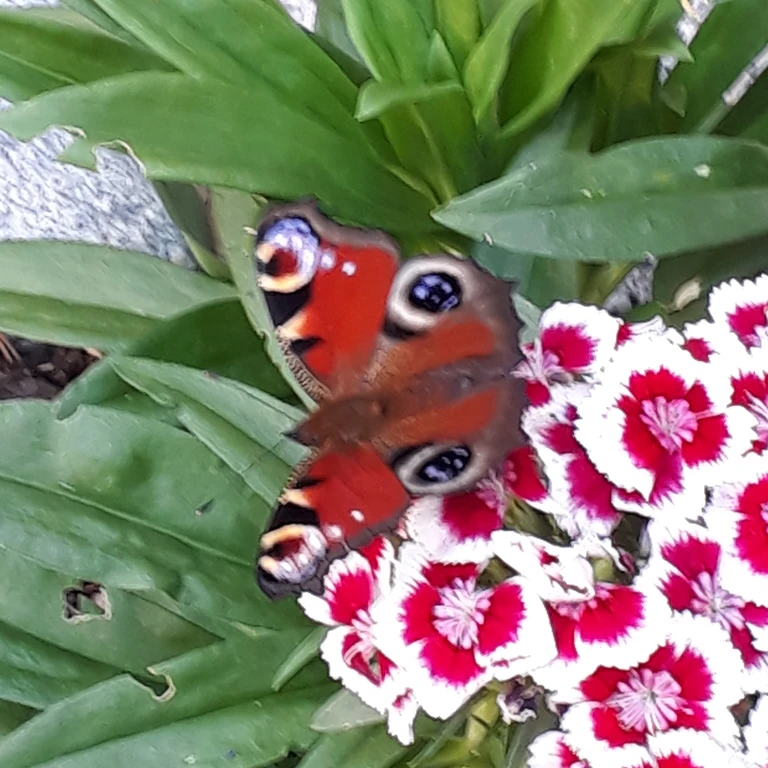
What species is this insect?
Aglais io
